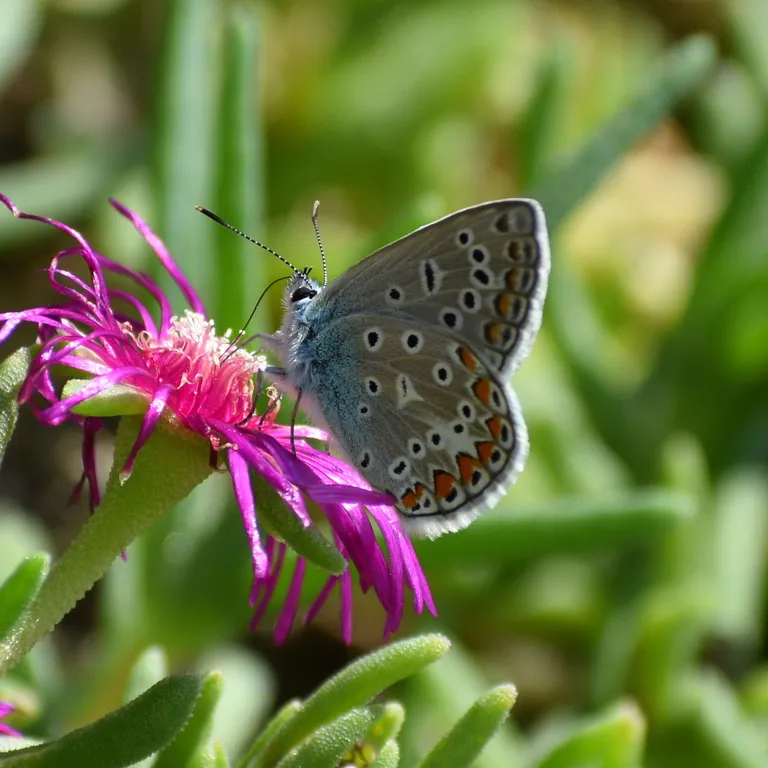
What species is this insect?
Polyommatus icarus
